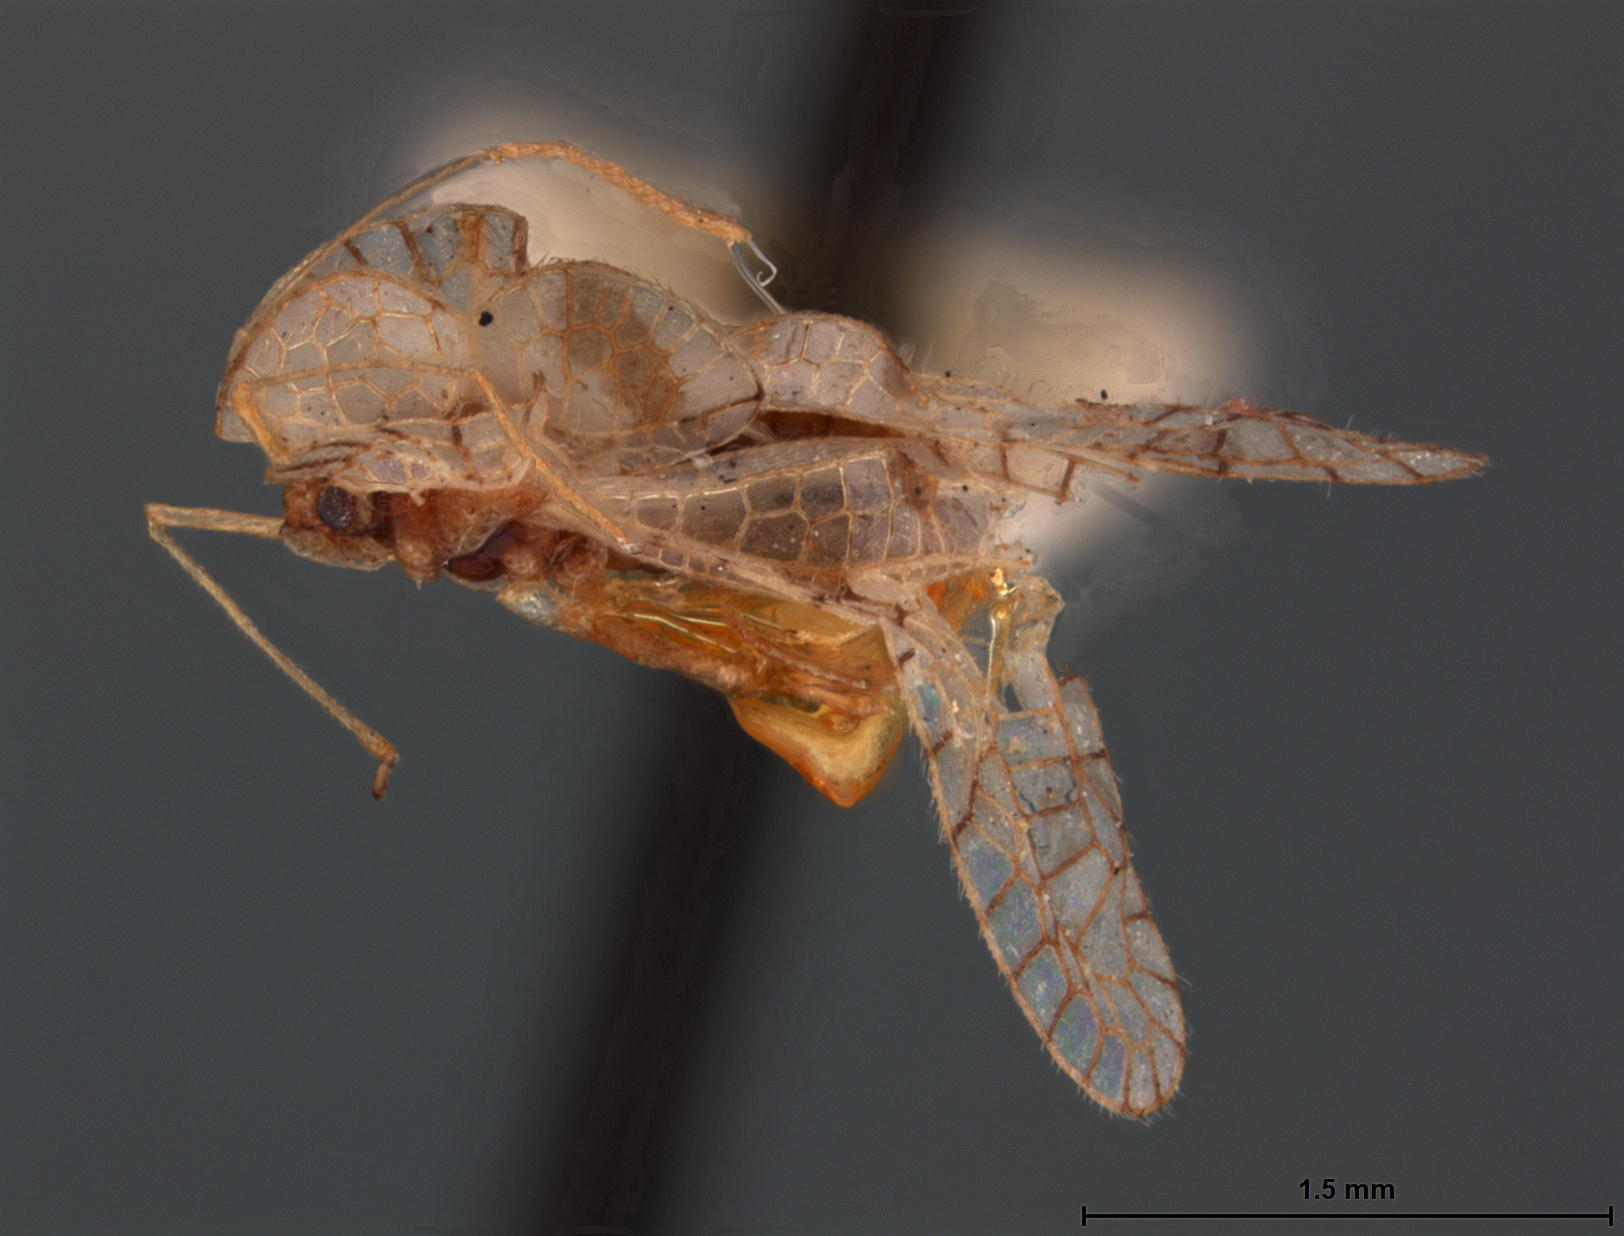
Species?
Stephanitis indiana
